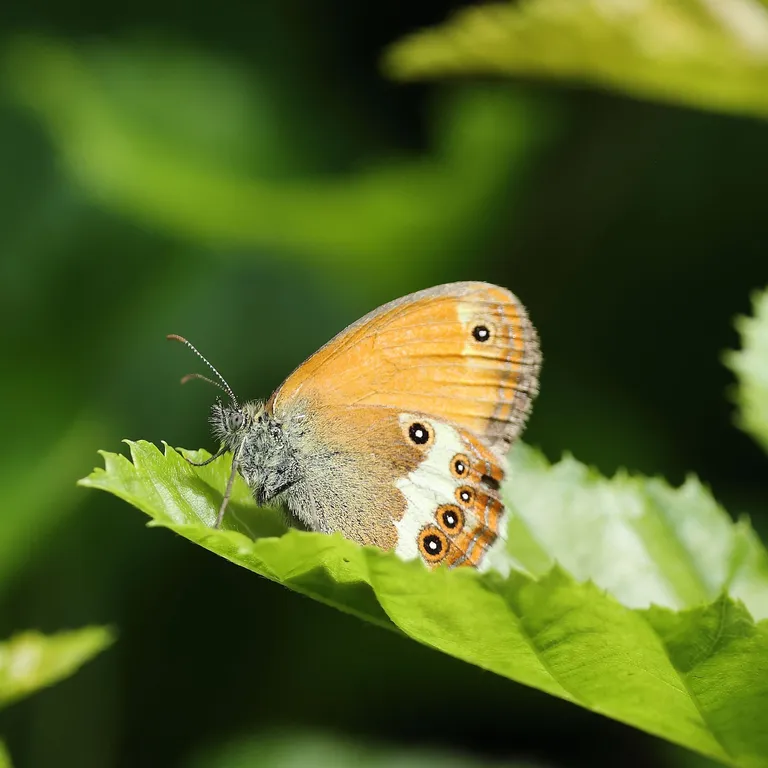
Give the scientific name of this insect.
Coenonympha arcania
